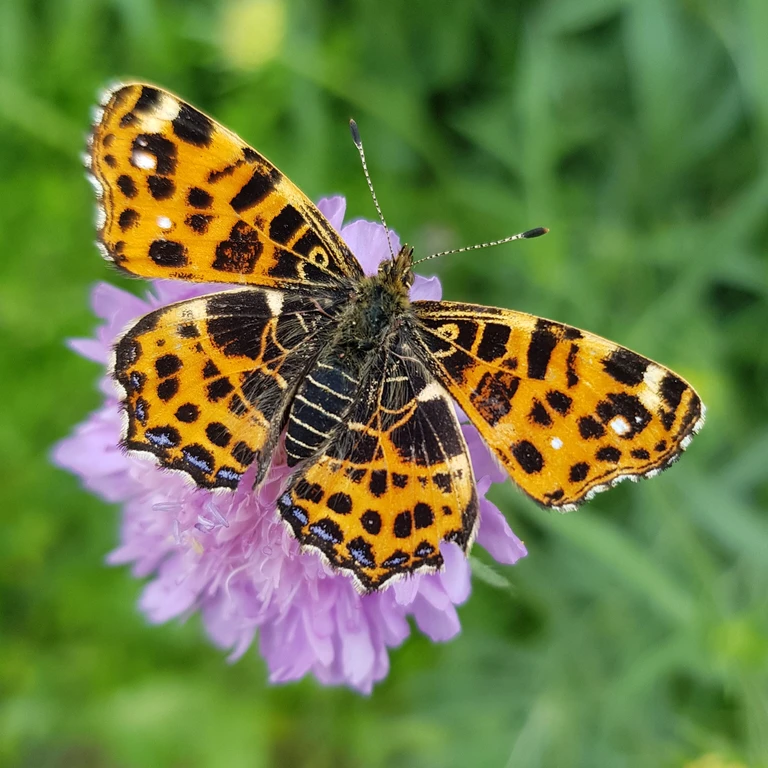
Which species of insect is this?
Araschnia levana
